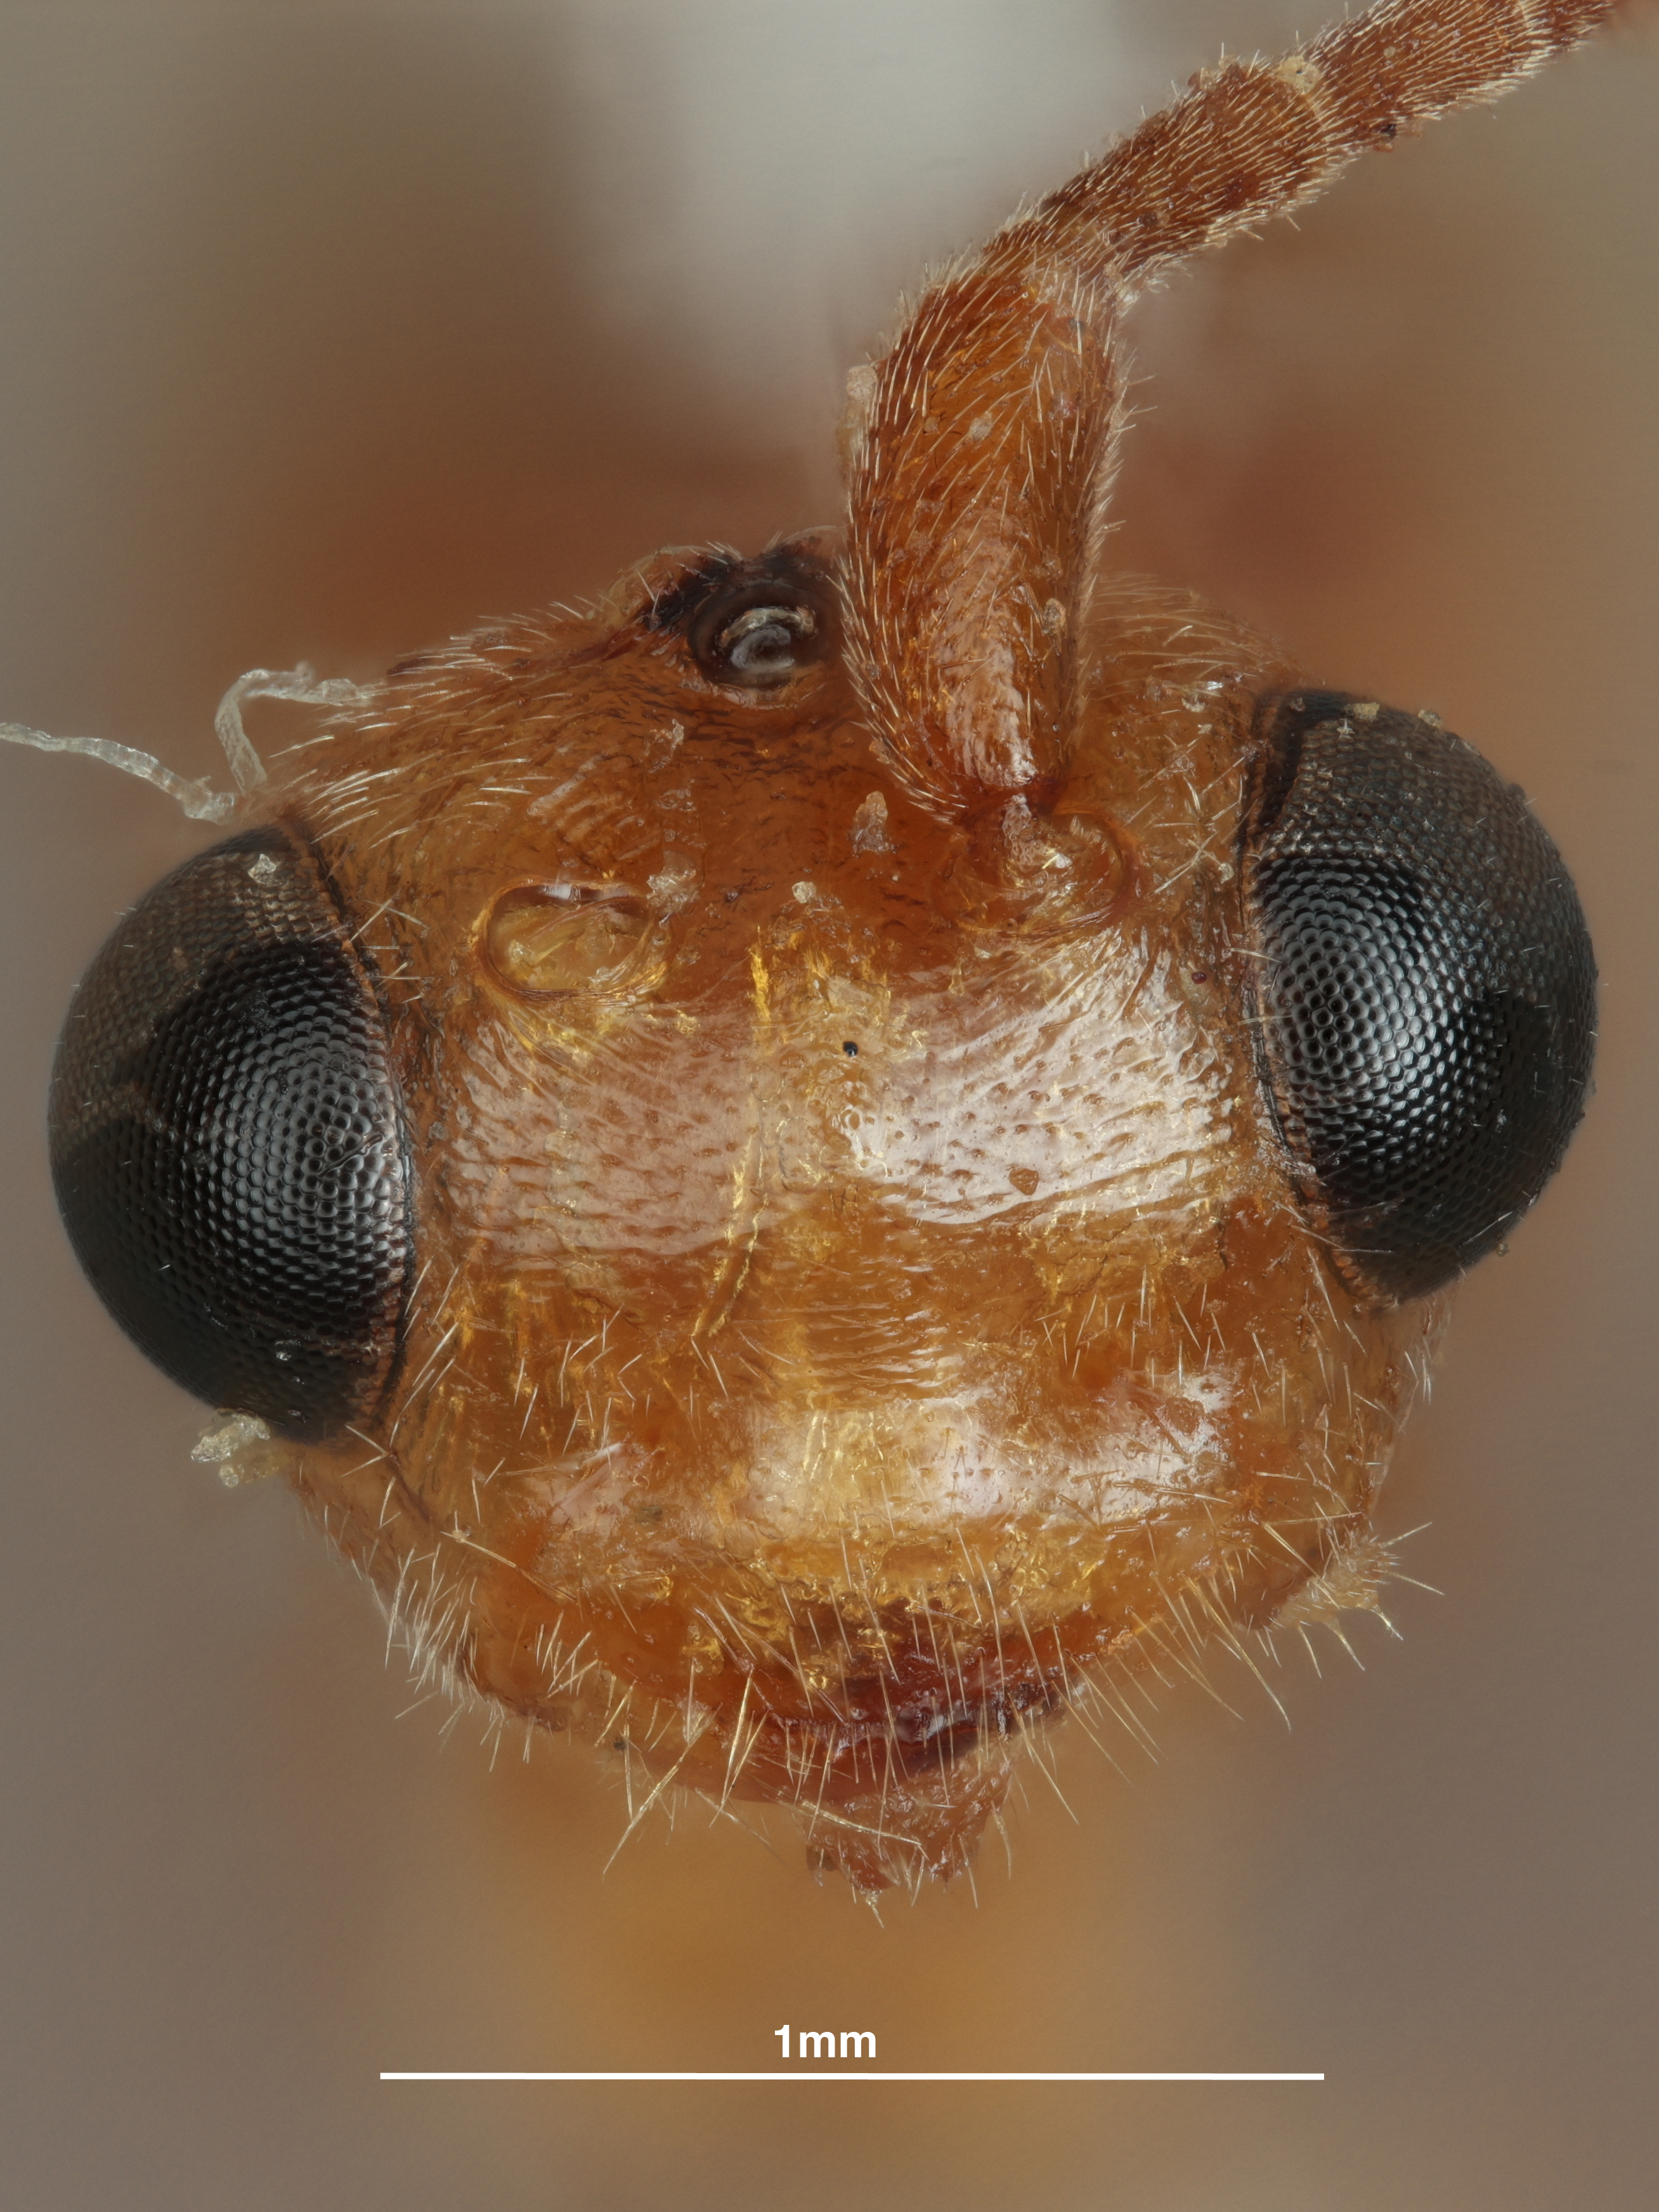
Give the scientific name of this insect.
Phanerotoma mirabilis
